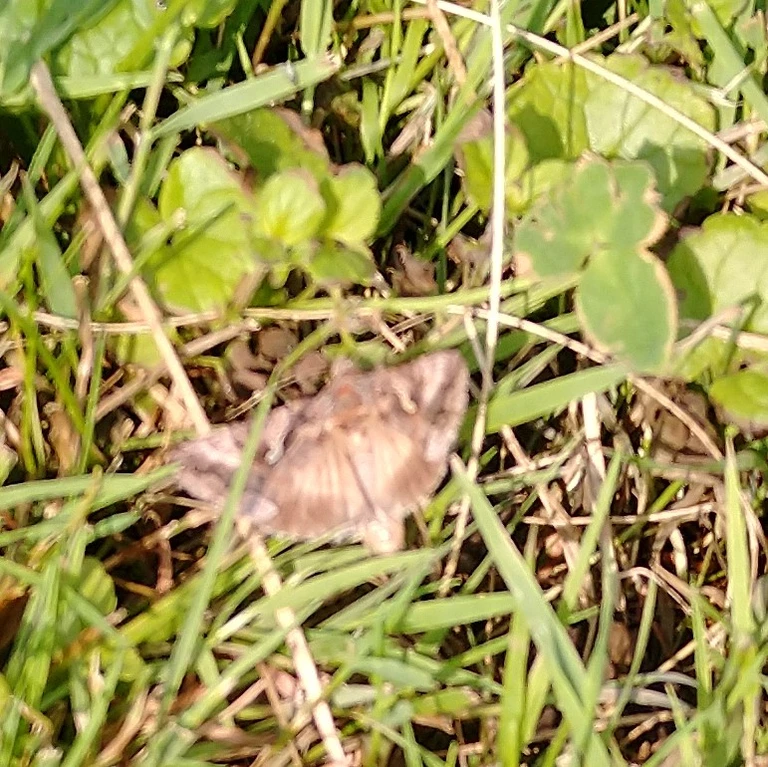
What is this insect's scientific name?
Autographa gamma
